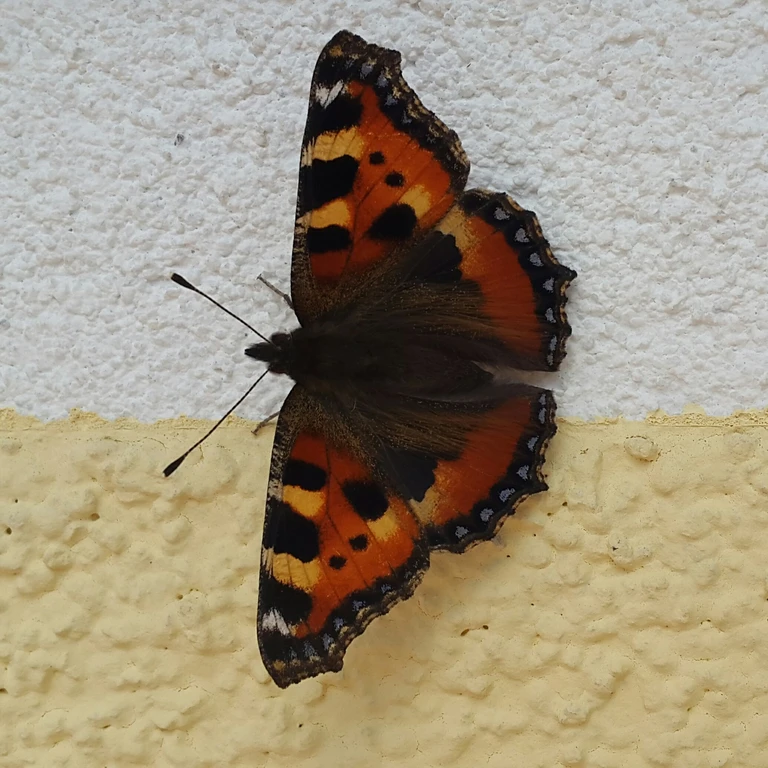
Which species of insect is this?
Aglais urticae
